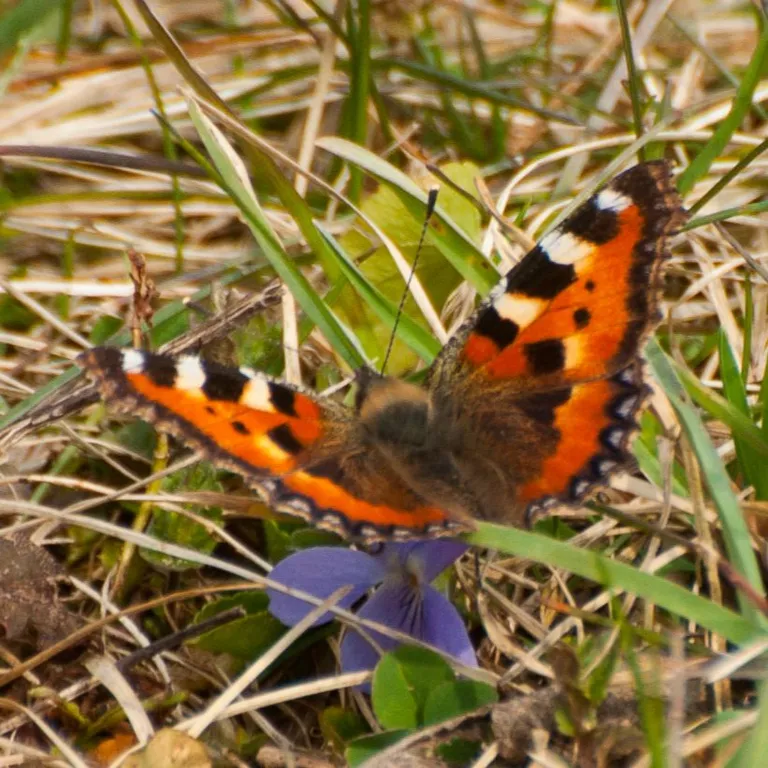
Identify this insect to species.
Aglais urticae
